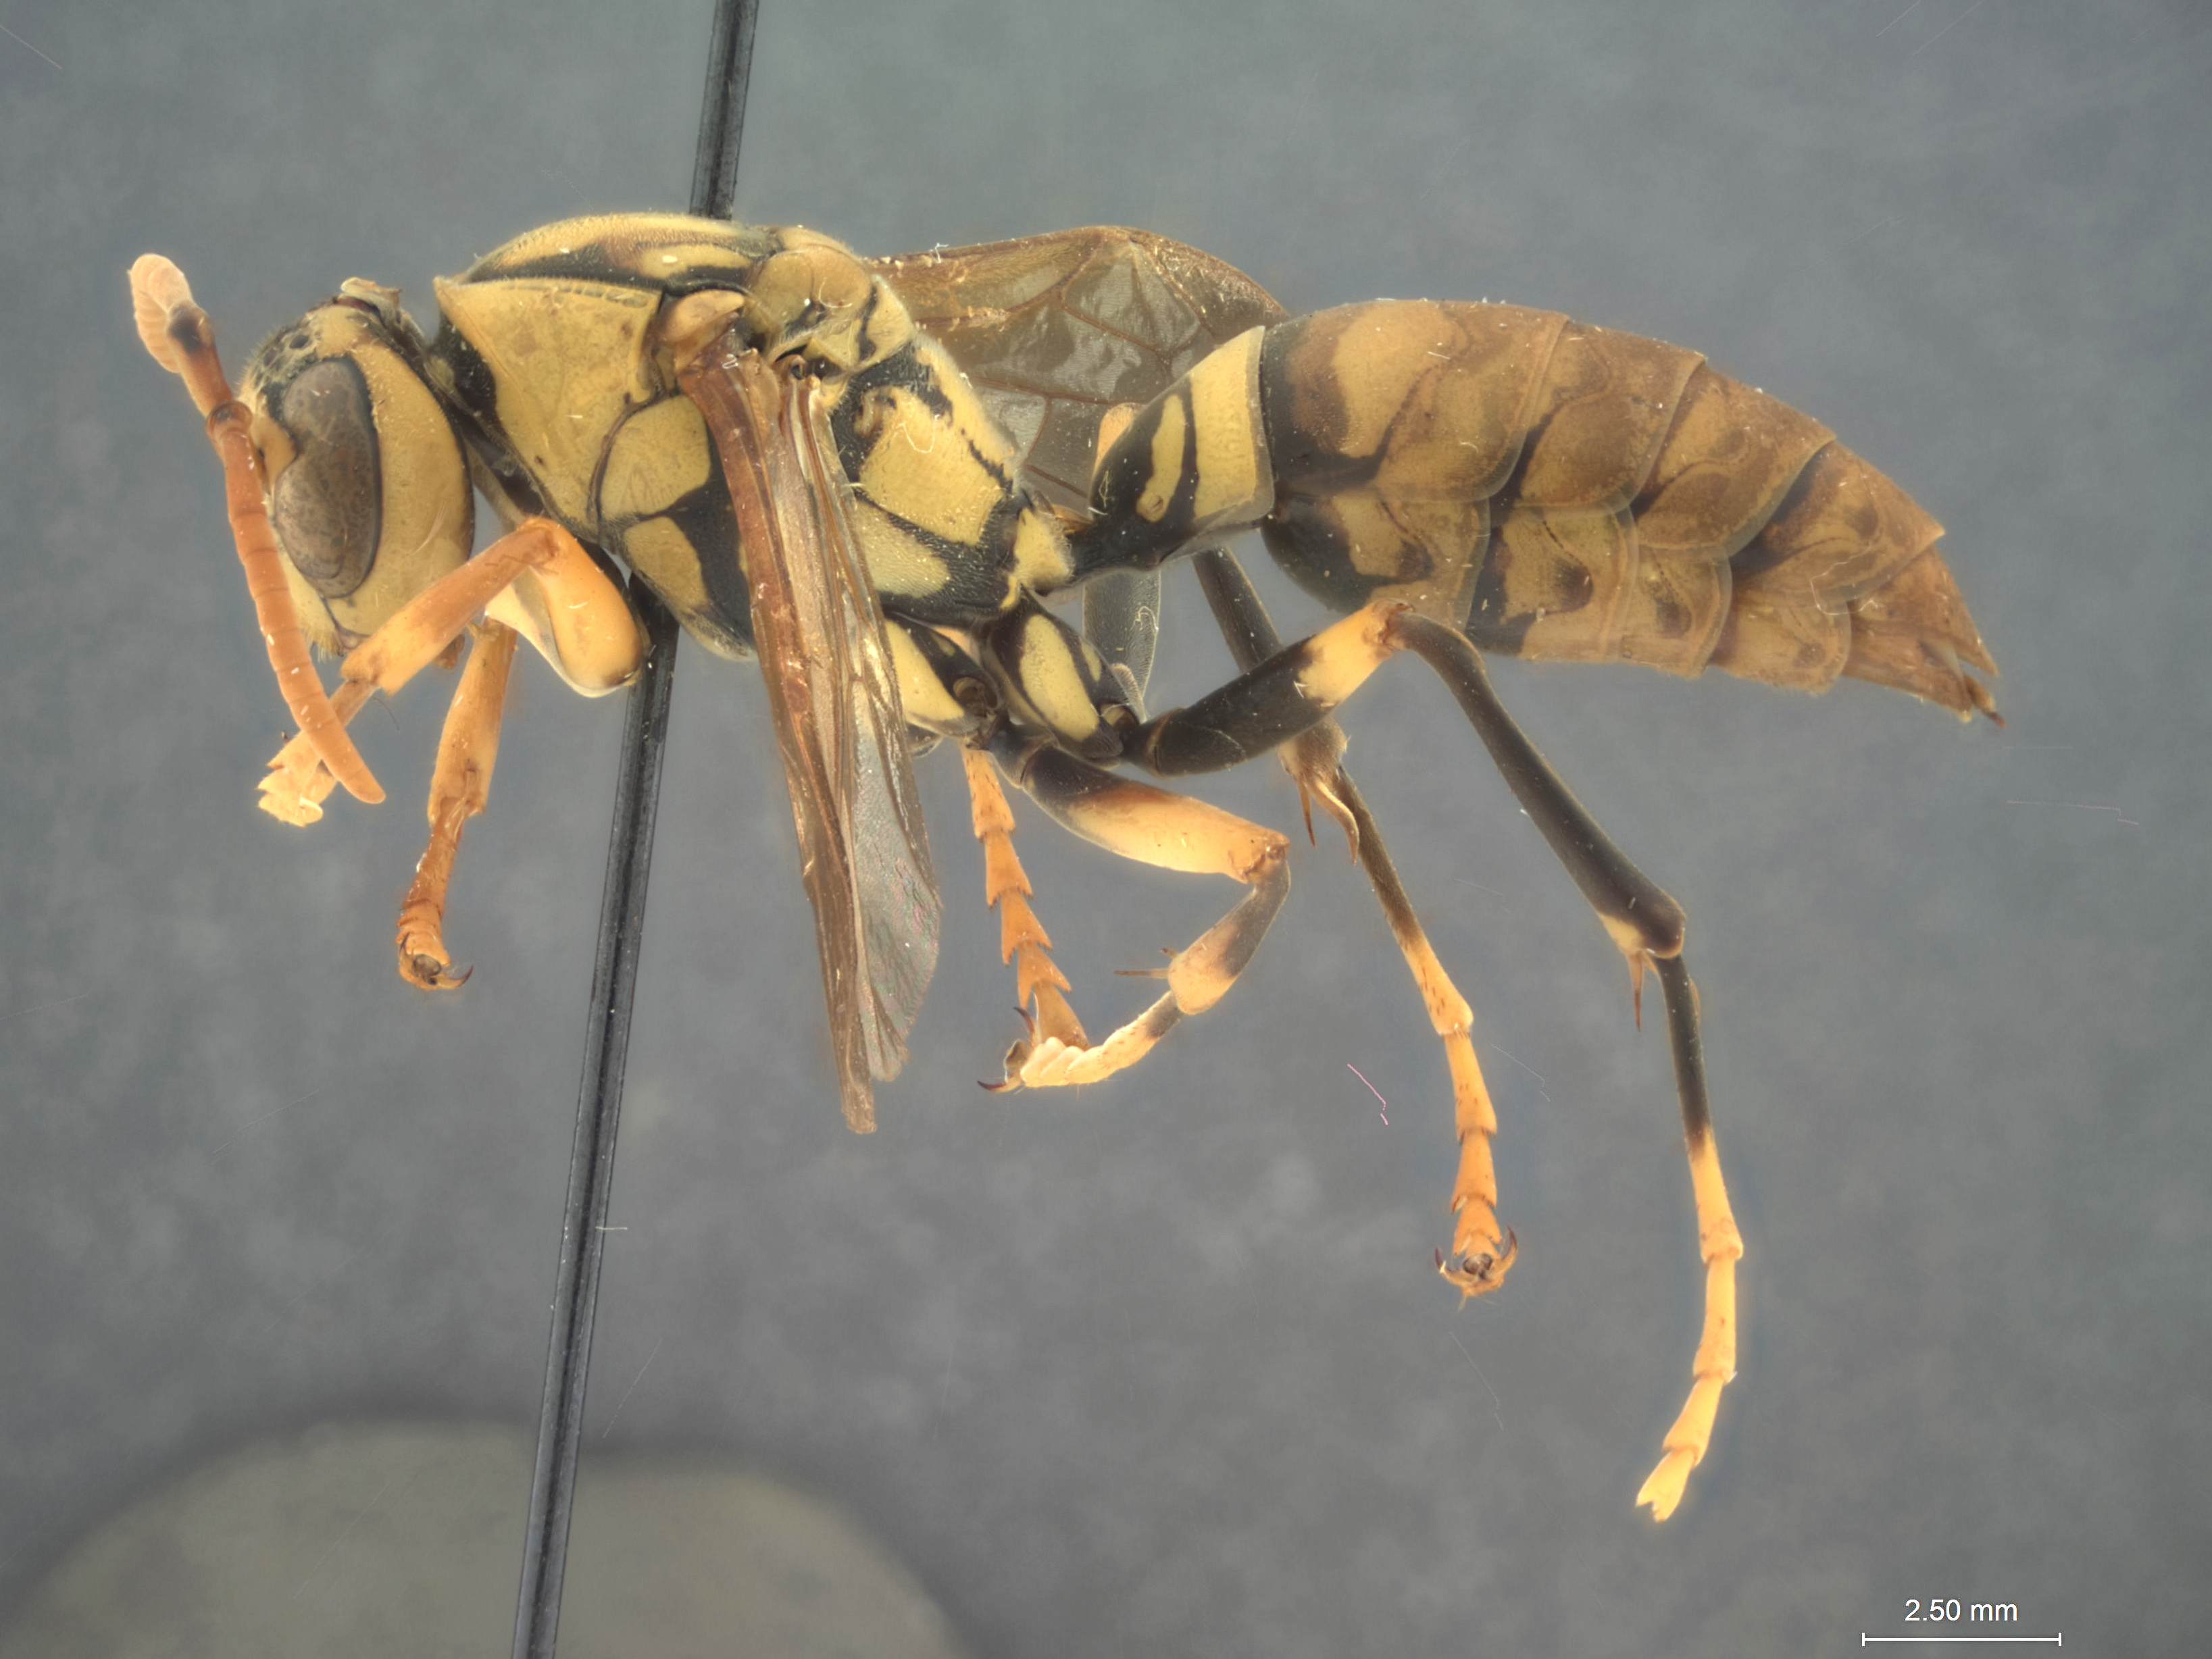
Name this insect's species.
Polistes rothneyi
